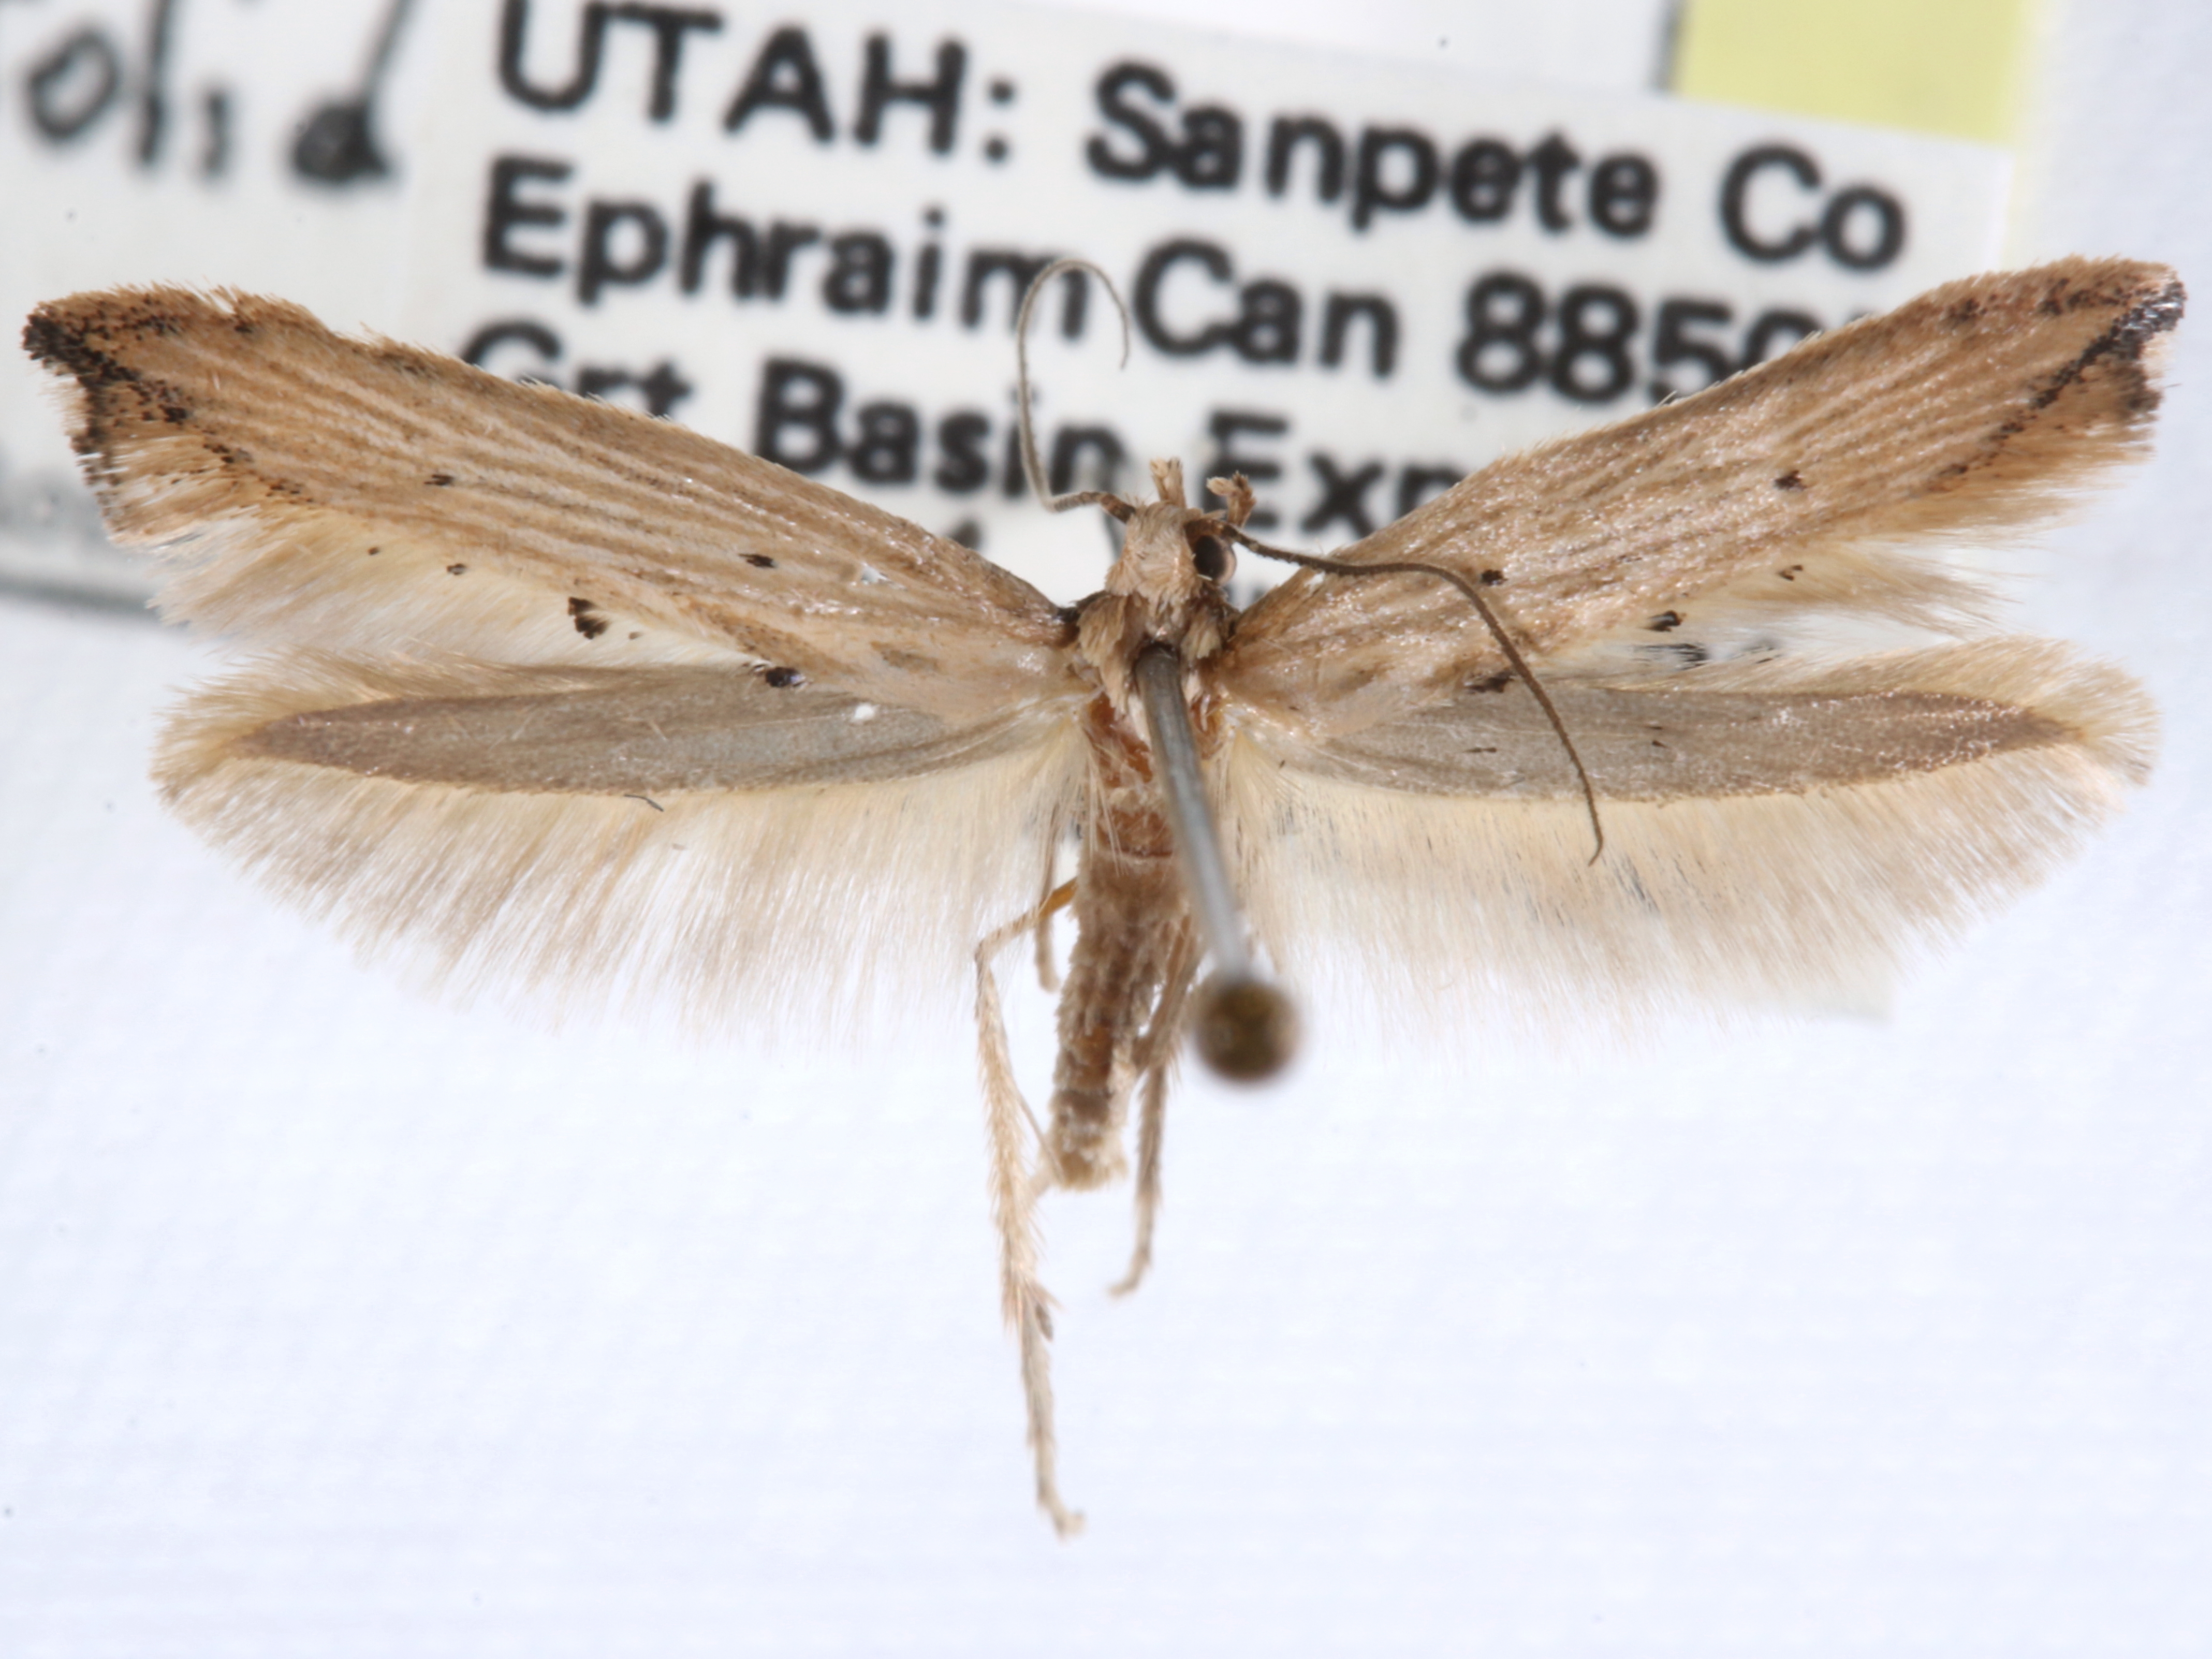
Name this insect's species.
Epermenia stolidota
